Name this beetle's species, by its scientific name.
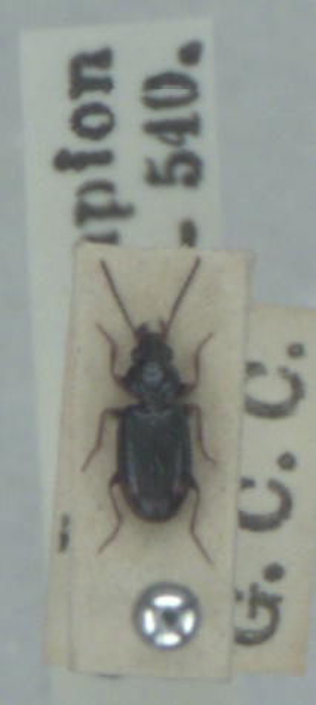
Bembidion guttula
